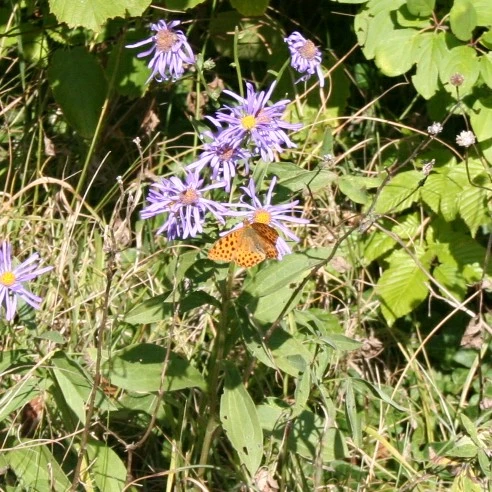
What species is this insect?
Issoria lathonia
